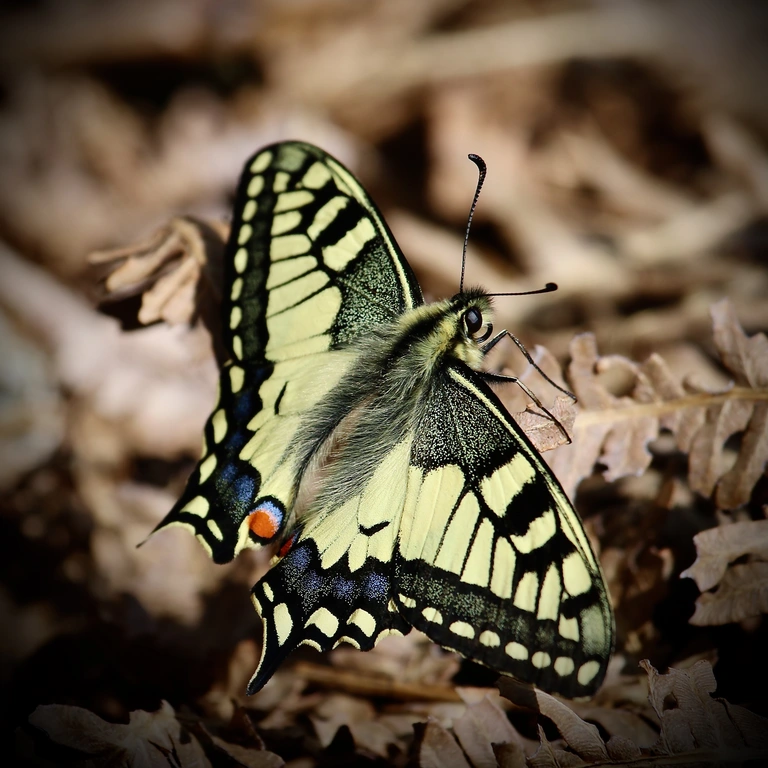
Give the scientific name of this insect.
Papilio machaon
